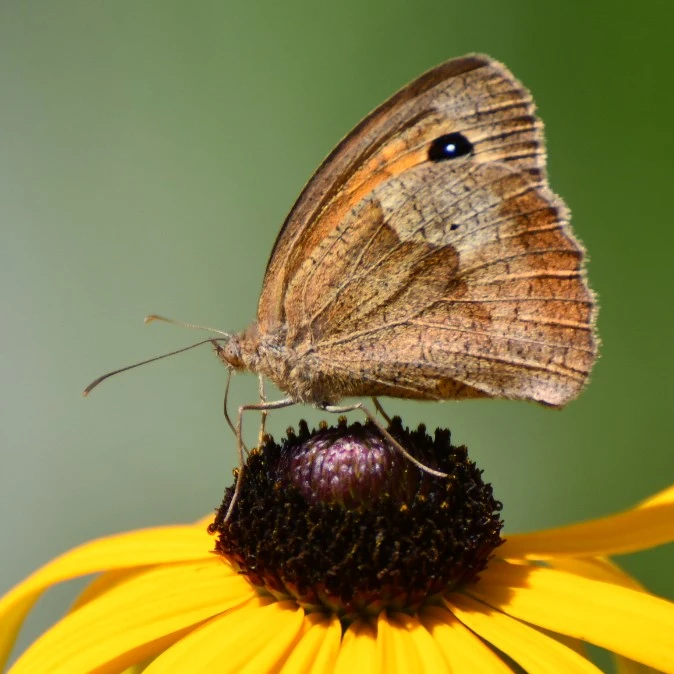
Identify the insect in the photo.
Maniola jurtina
